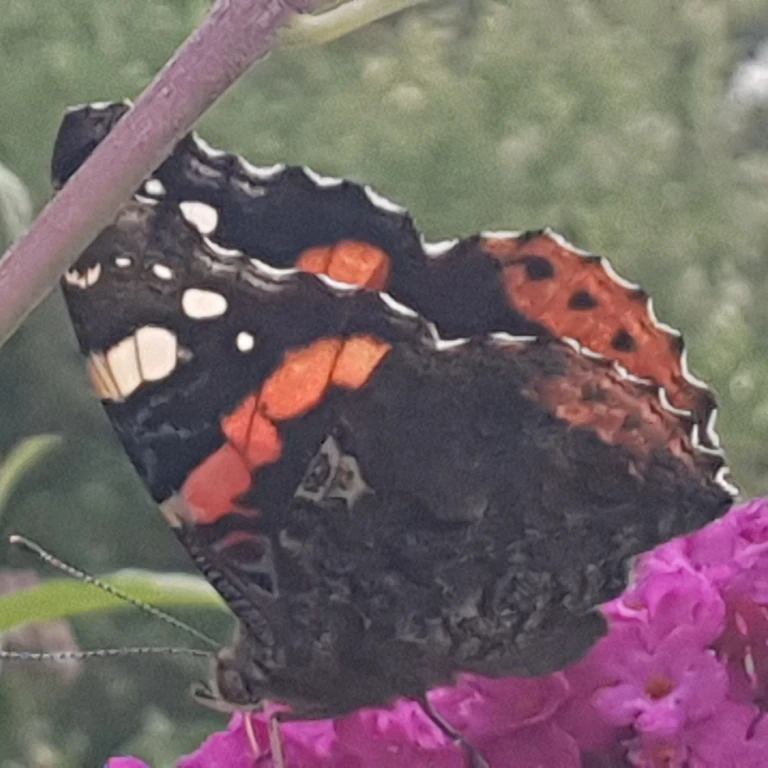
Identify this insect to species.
Vanessa atalanta
